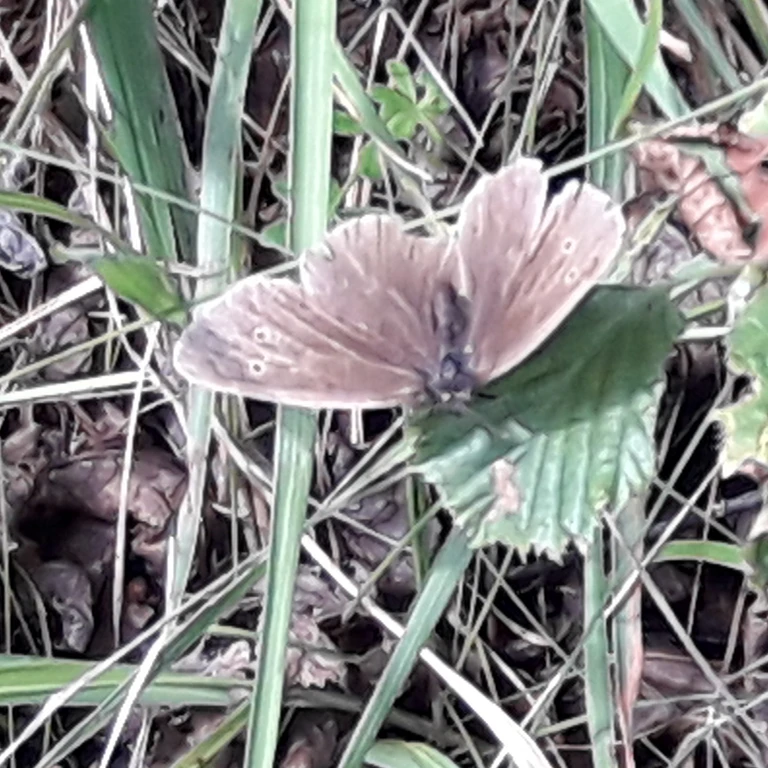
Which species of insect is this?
Aphantopus hyperantus
